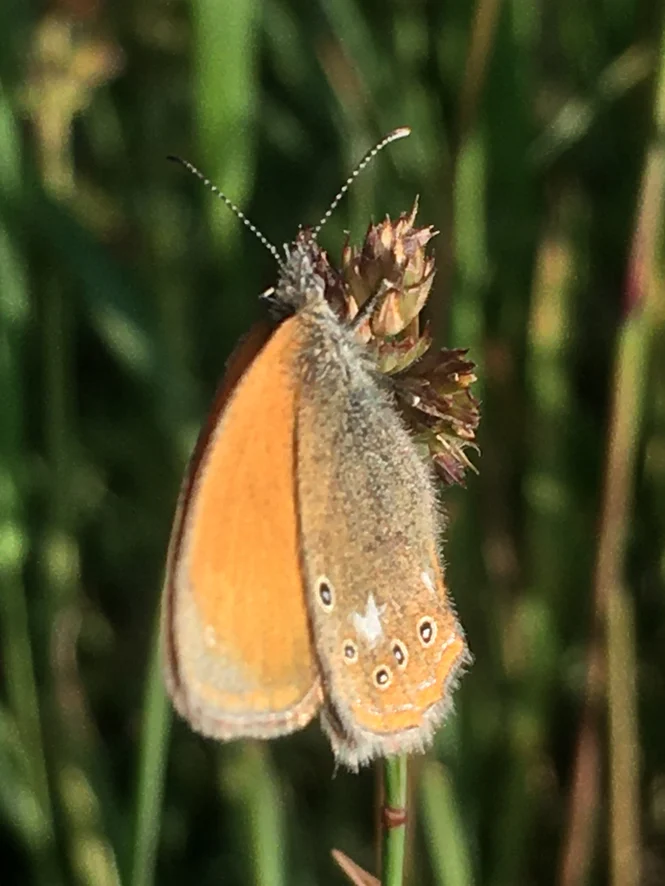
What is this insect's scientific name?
Coenonympha glycerion (also Coenonympha iphis)
